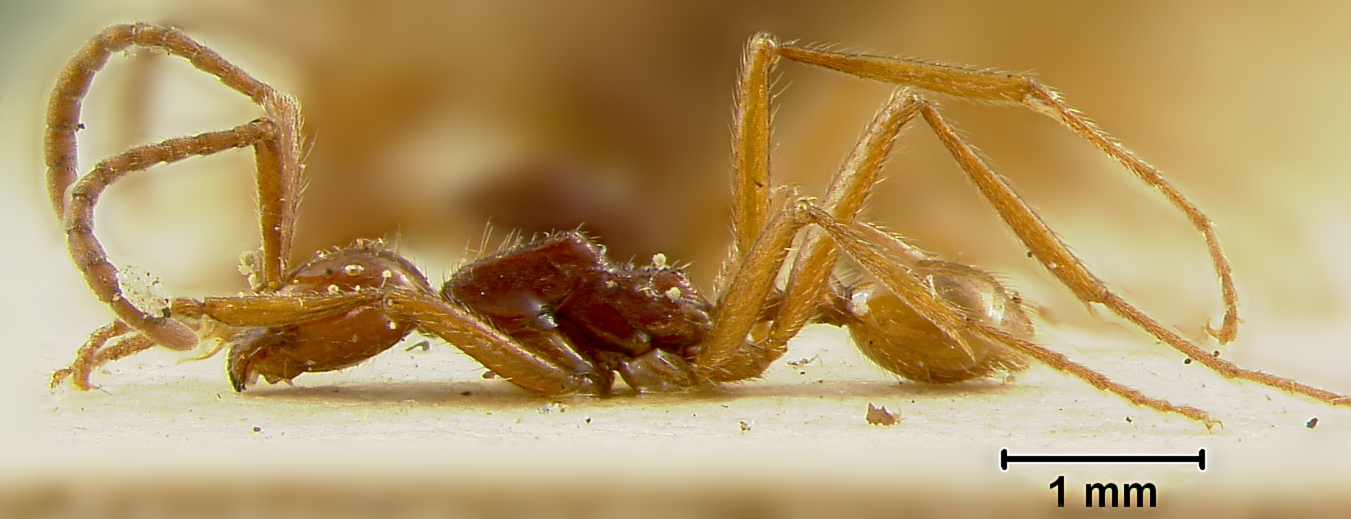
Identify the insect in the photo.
Neivamyrmex gibbatus
